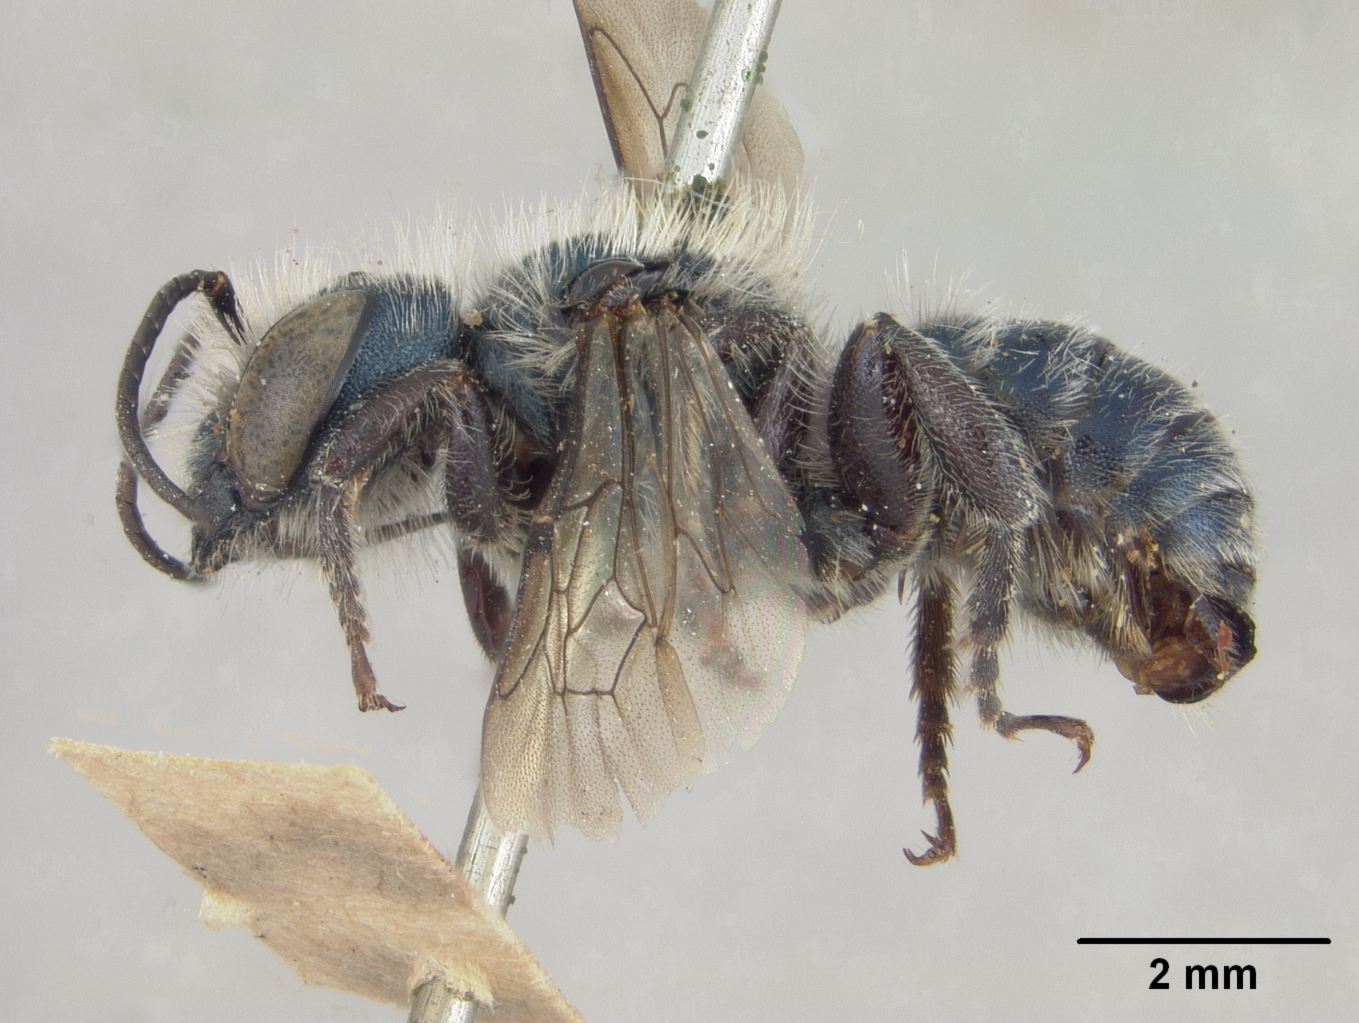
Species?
Osmia davidsoniella
